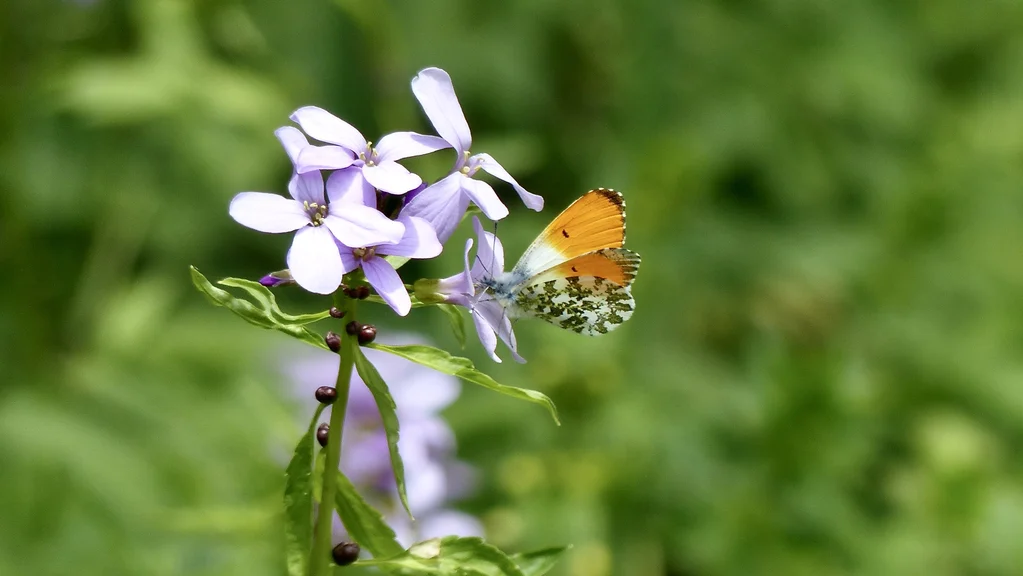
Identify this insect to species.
Anthocharis cardamines
